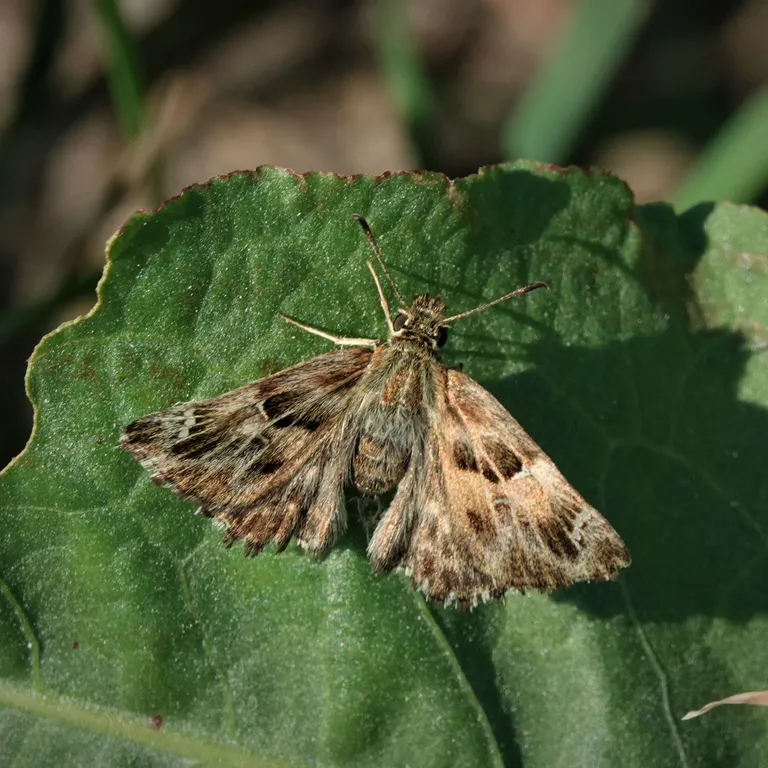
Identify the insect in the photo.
Carcharodus alceae
